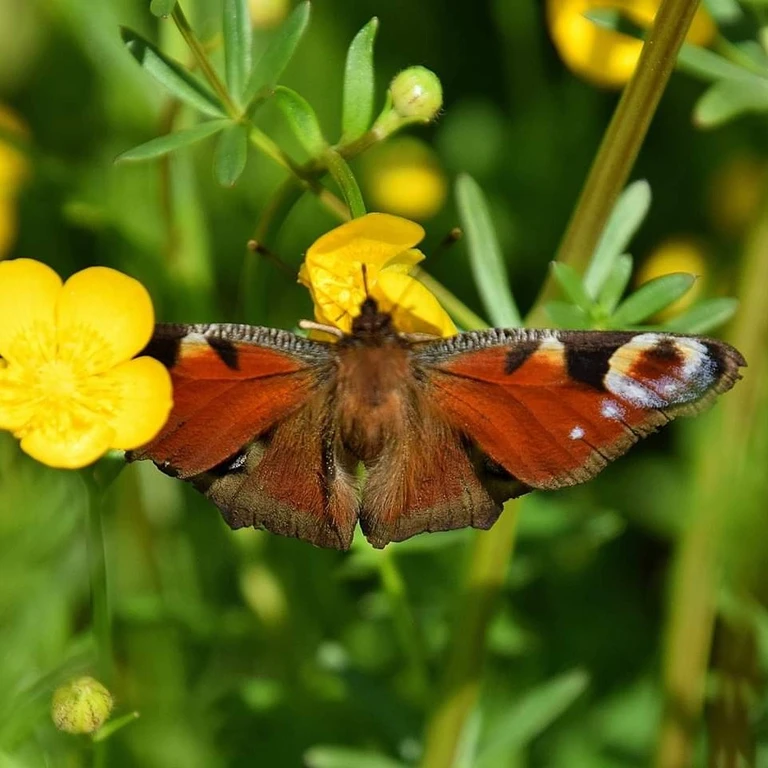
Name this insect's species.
Aglais io
